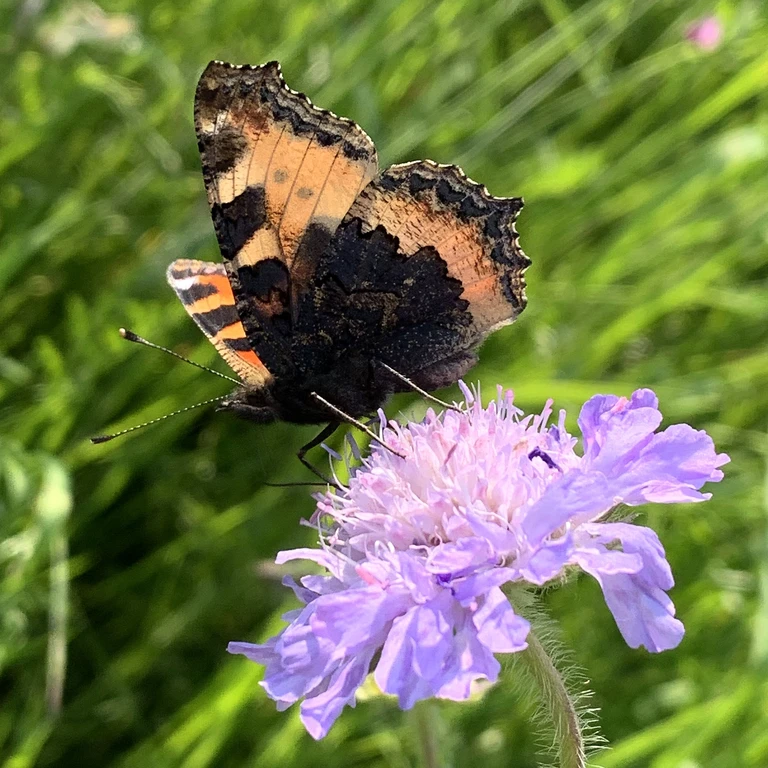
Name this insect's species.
Aglais urticae
